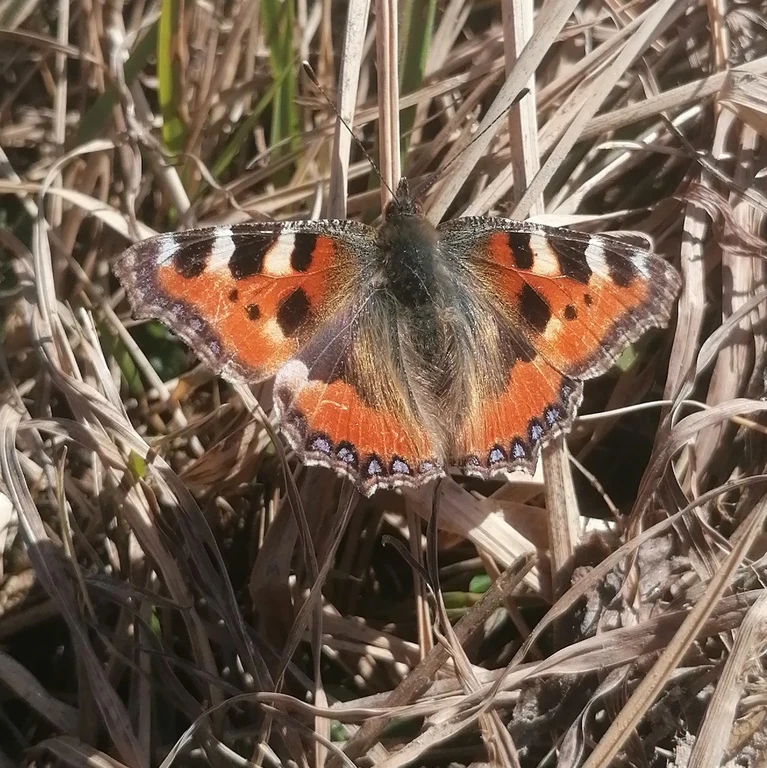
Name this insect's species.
Aglais urticae
